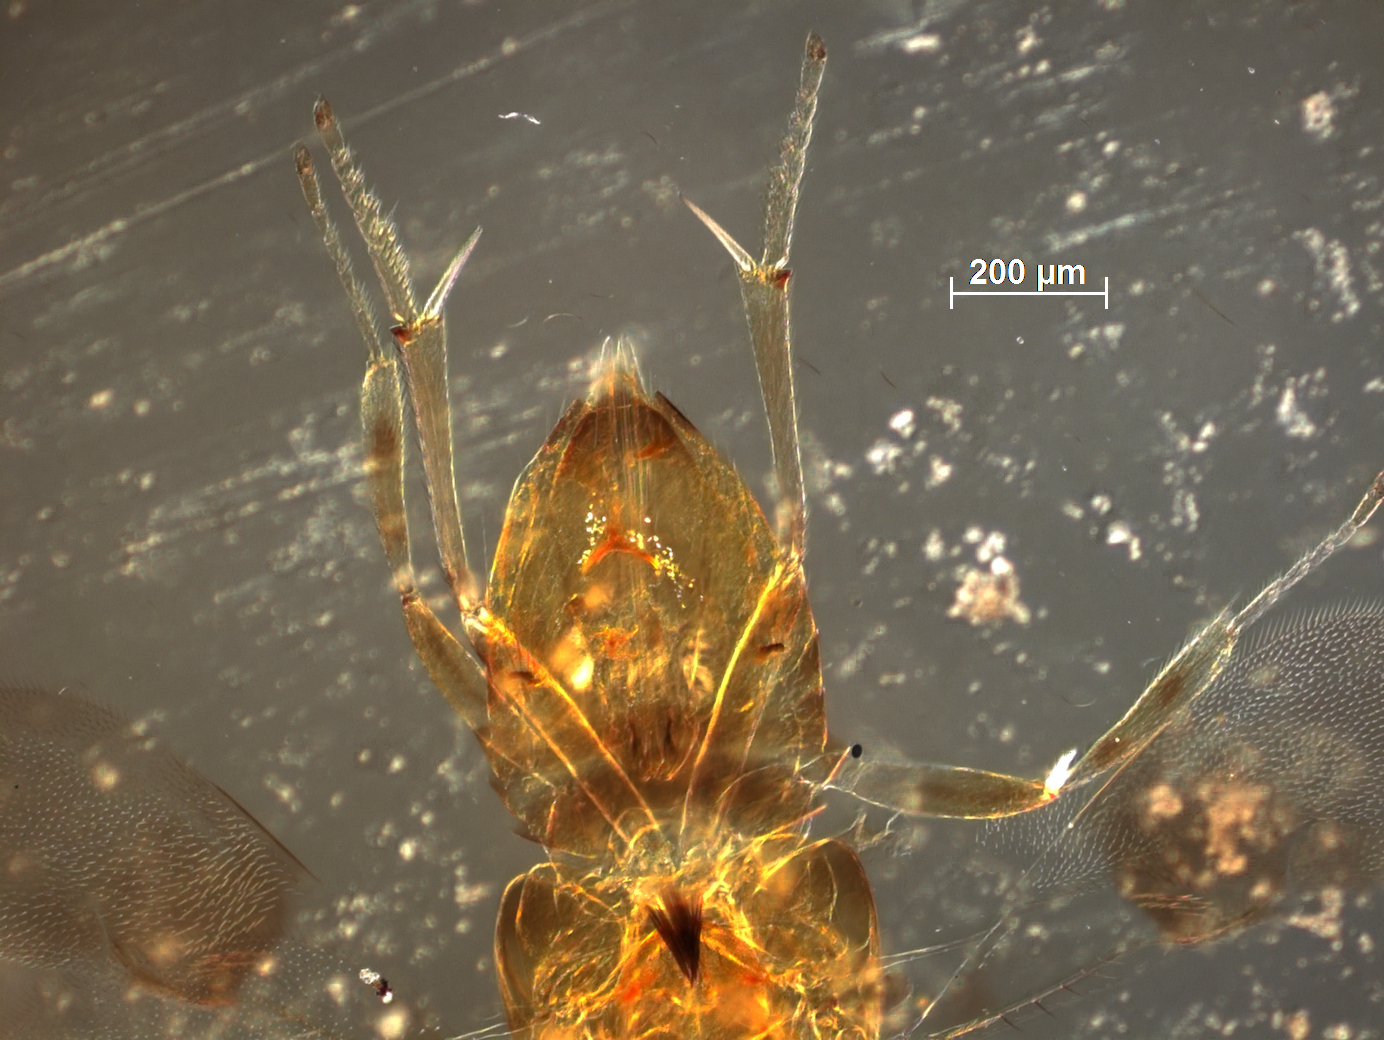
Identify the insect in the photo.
Cheiloneurus pulvinariae
